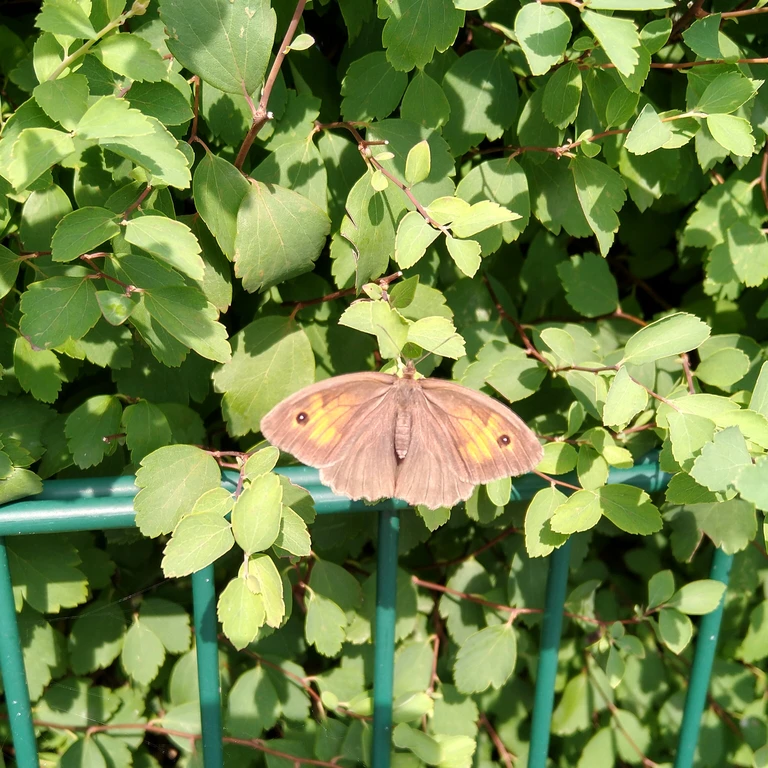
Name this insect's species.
Maniola jurtina
